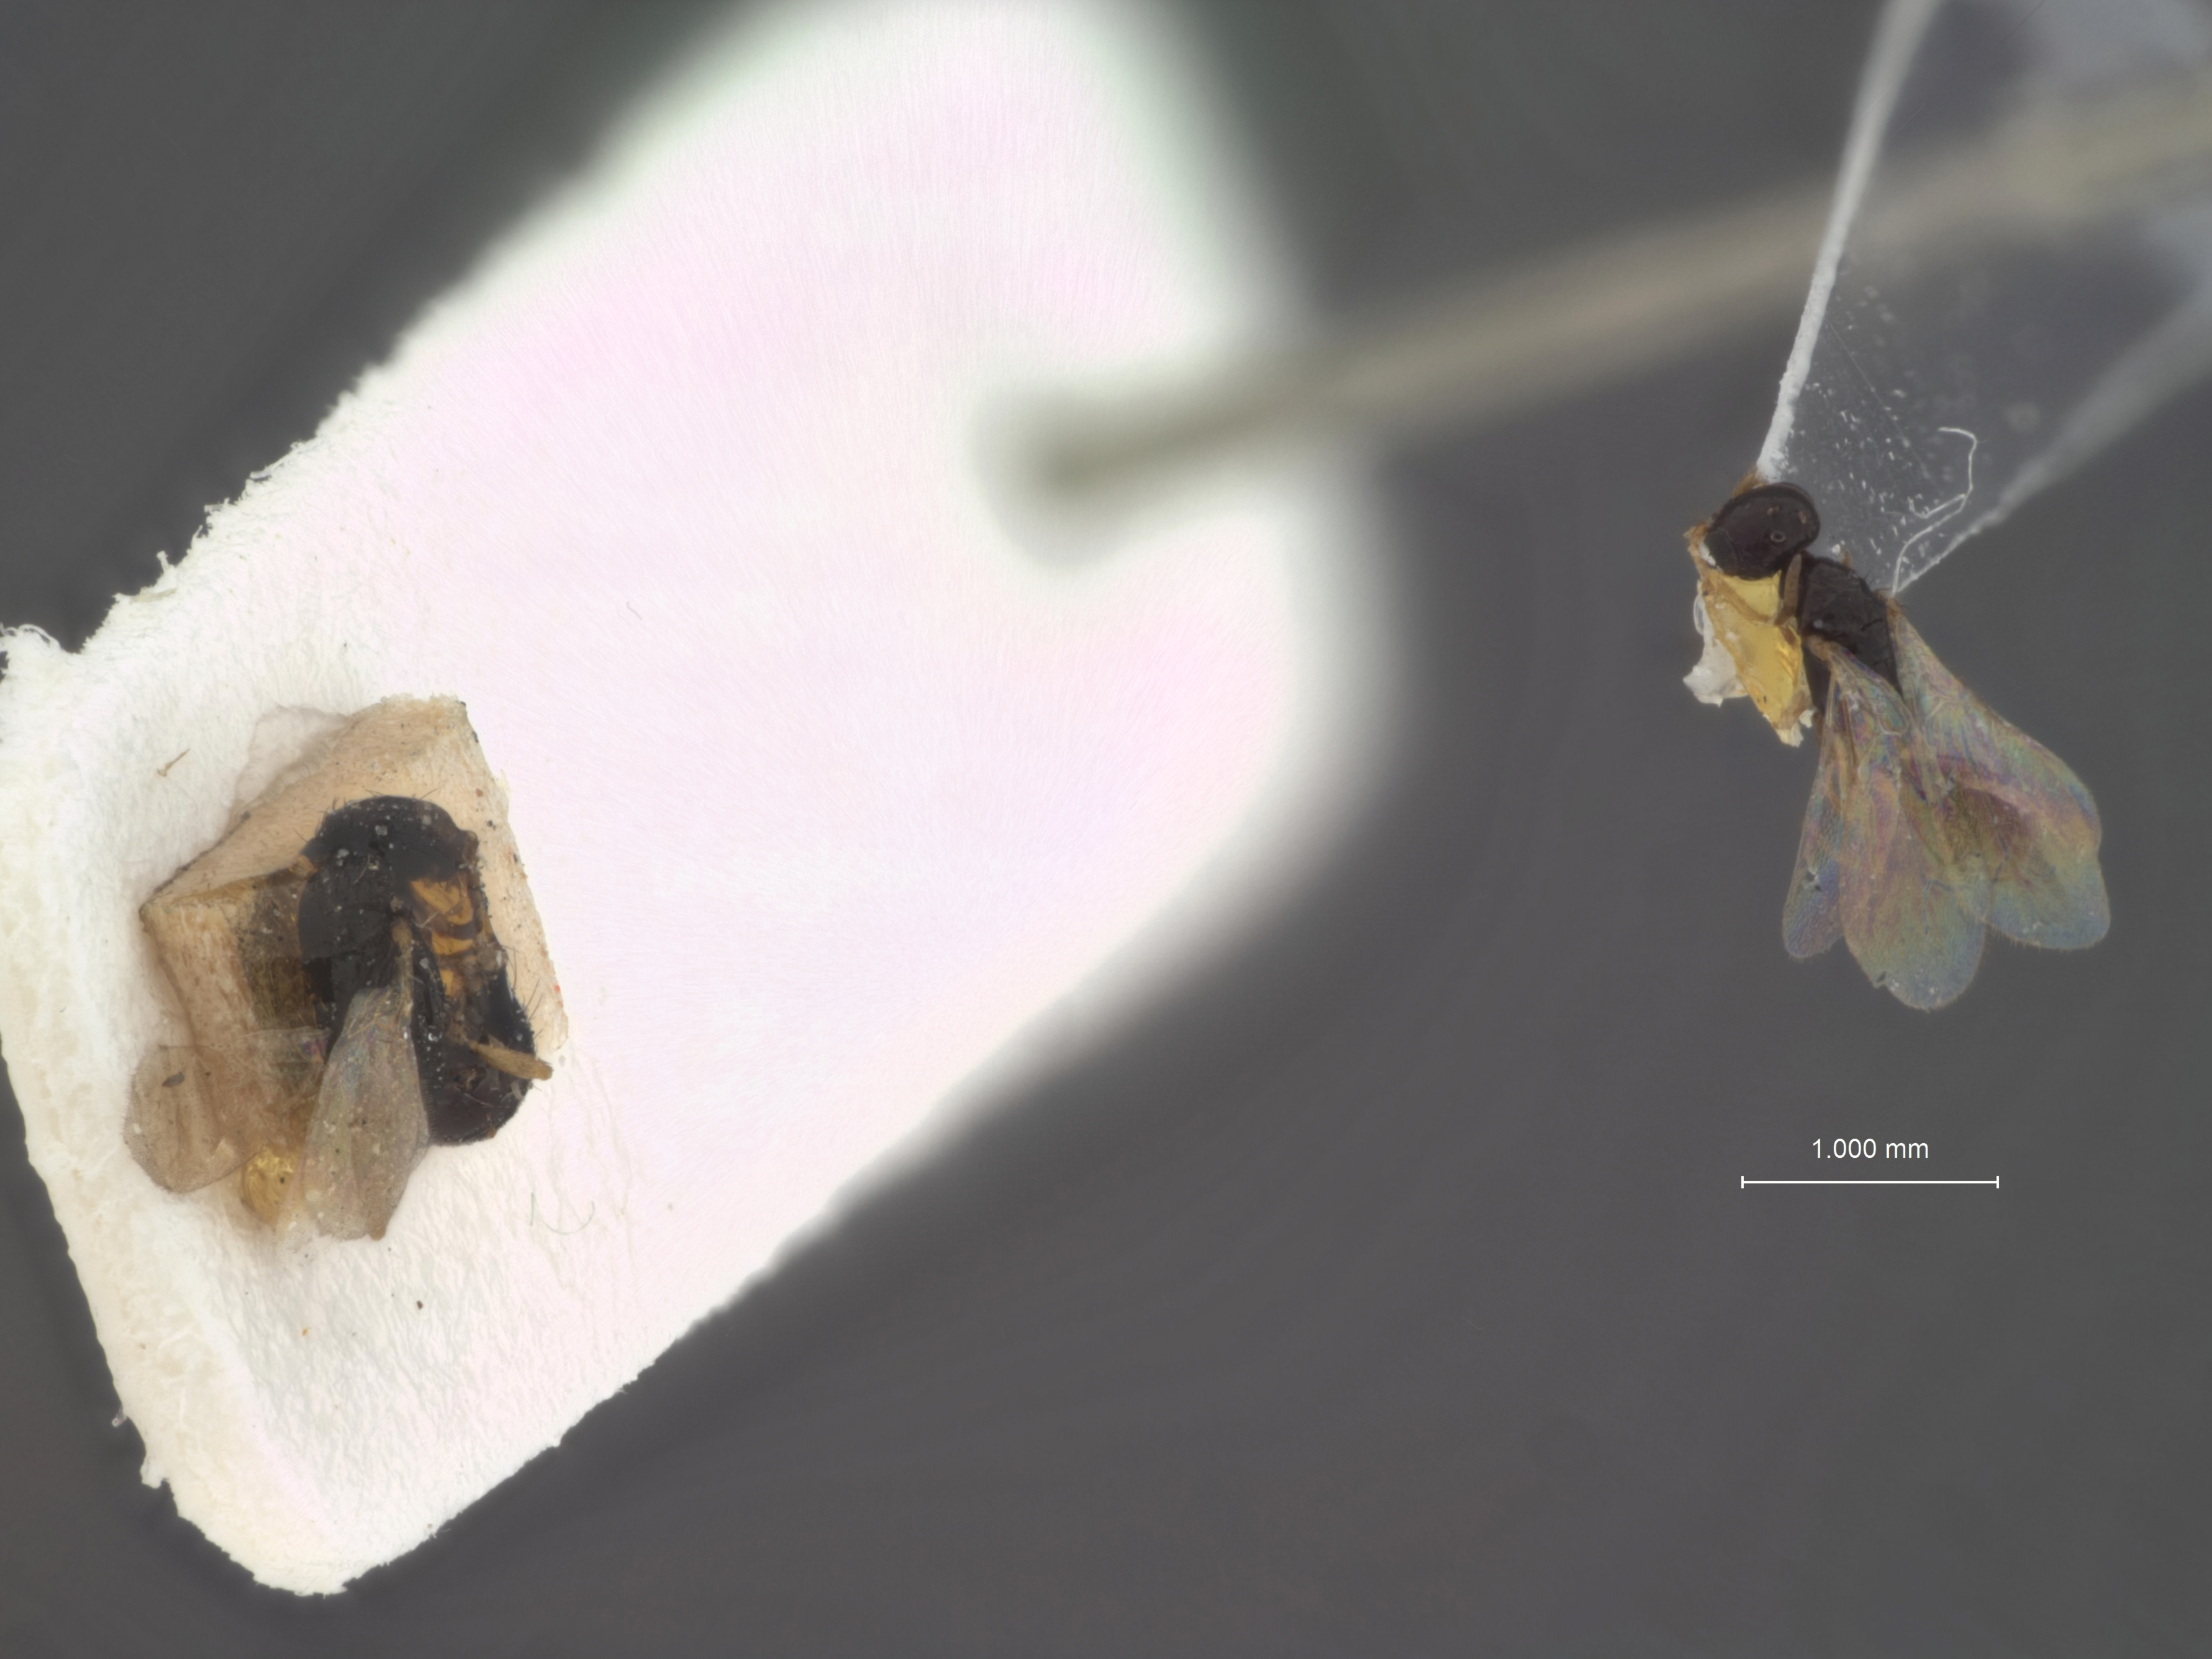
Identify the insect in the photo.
Laelius nigripilosus
